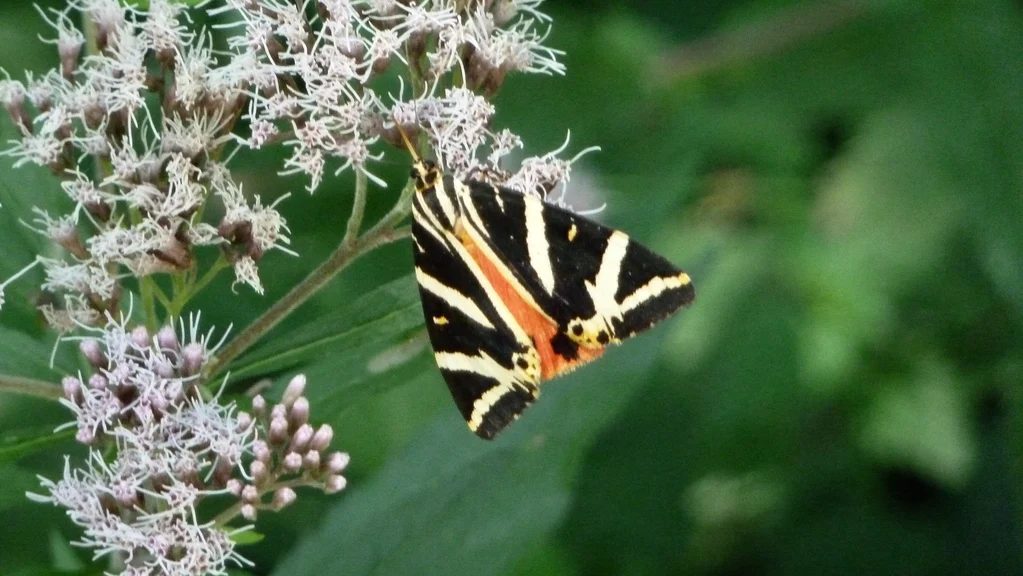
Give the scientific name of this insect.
Euplagia quadripunctaria
